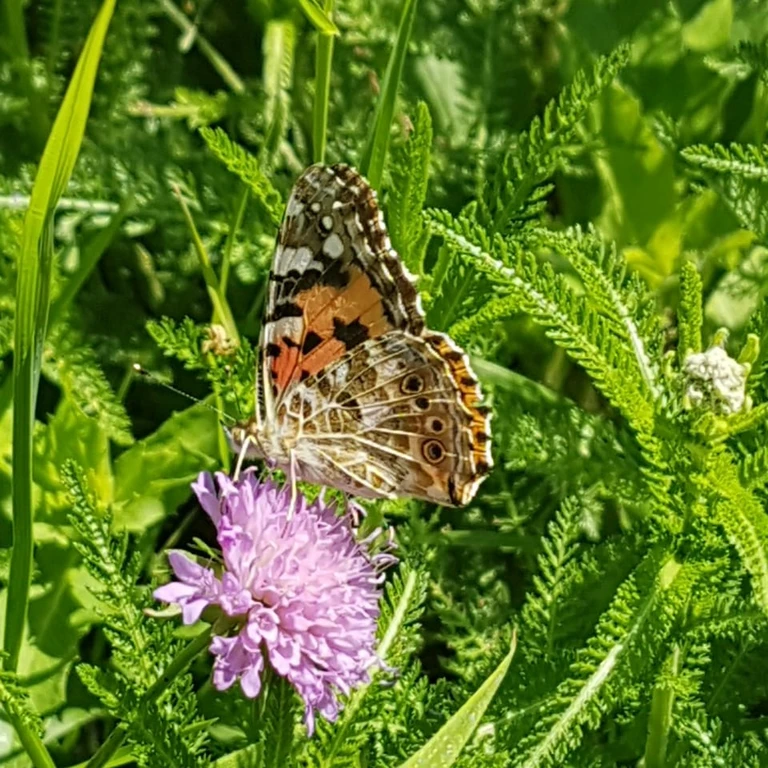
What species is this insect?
Vanessa cardui
